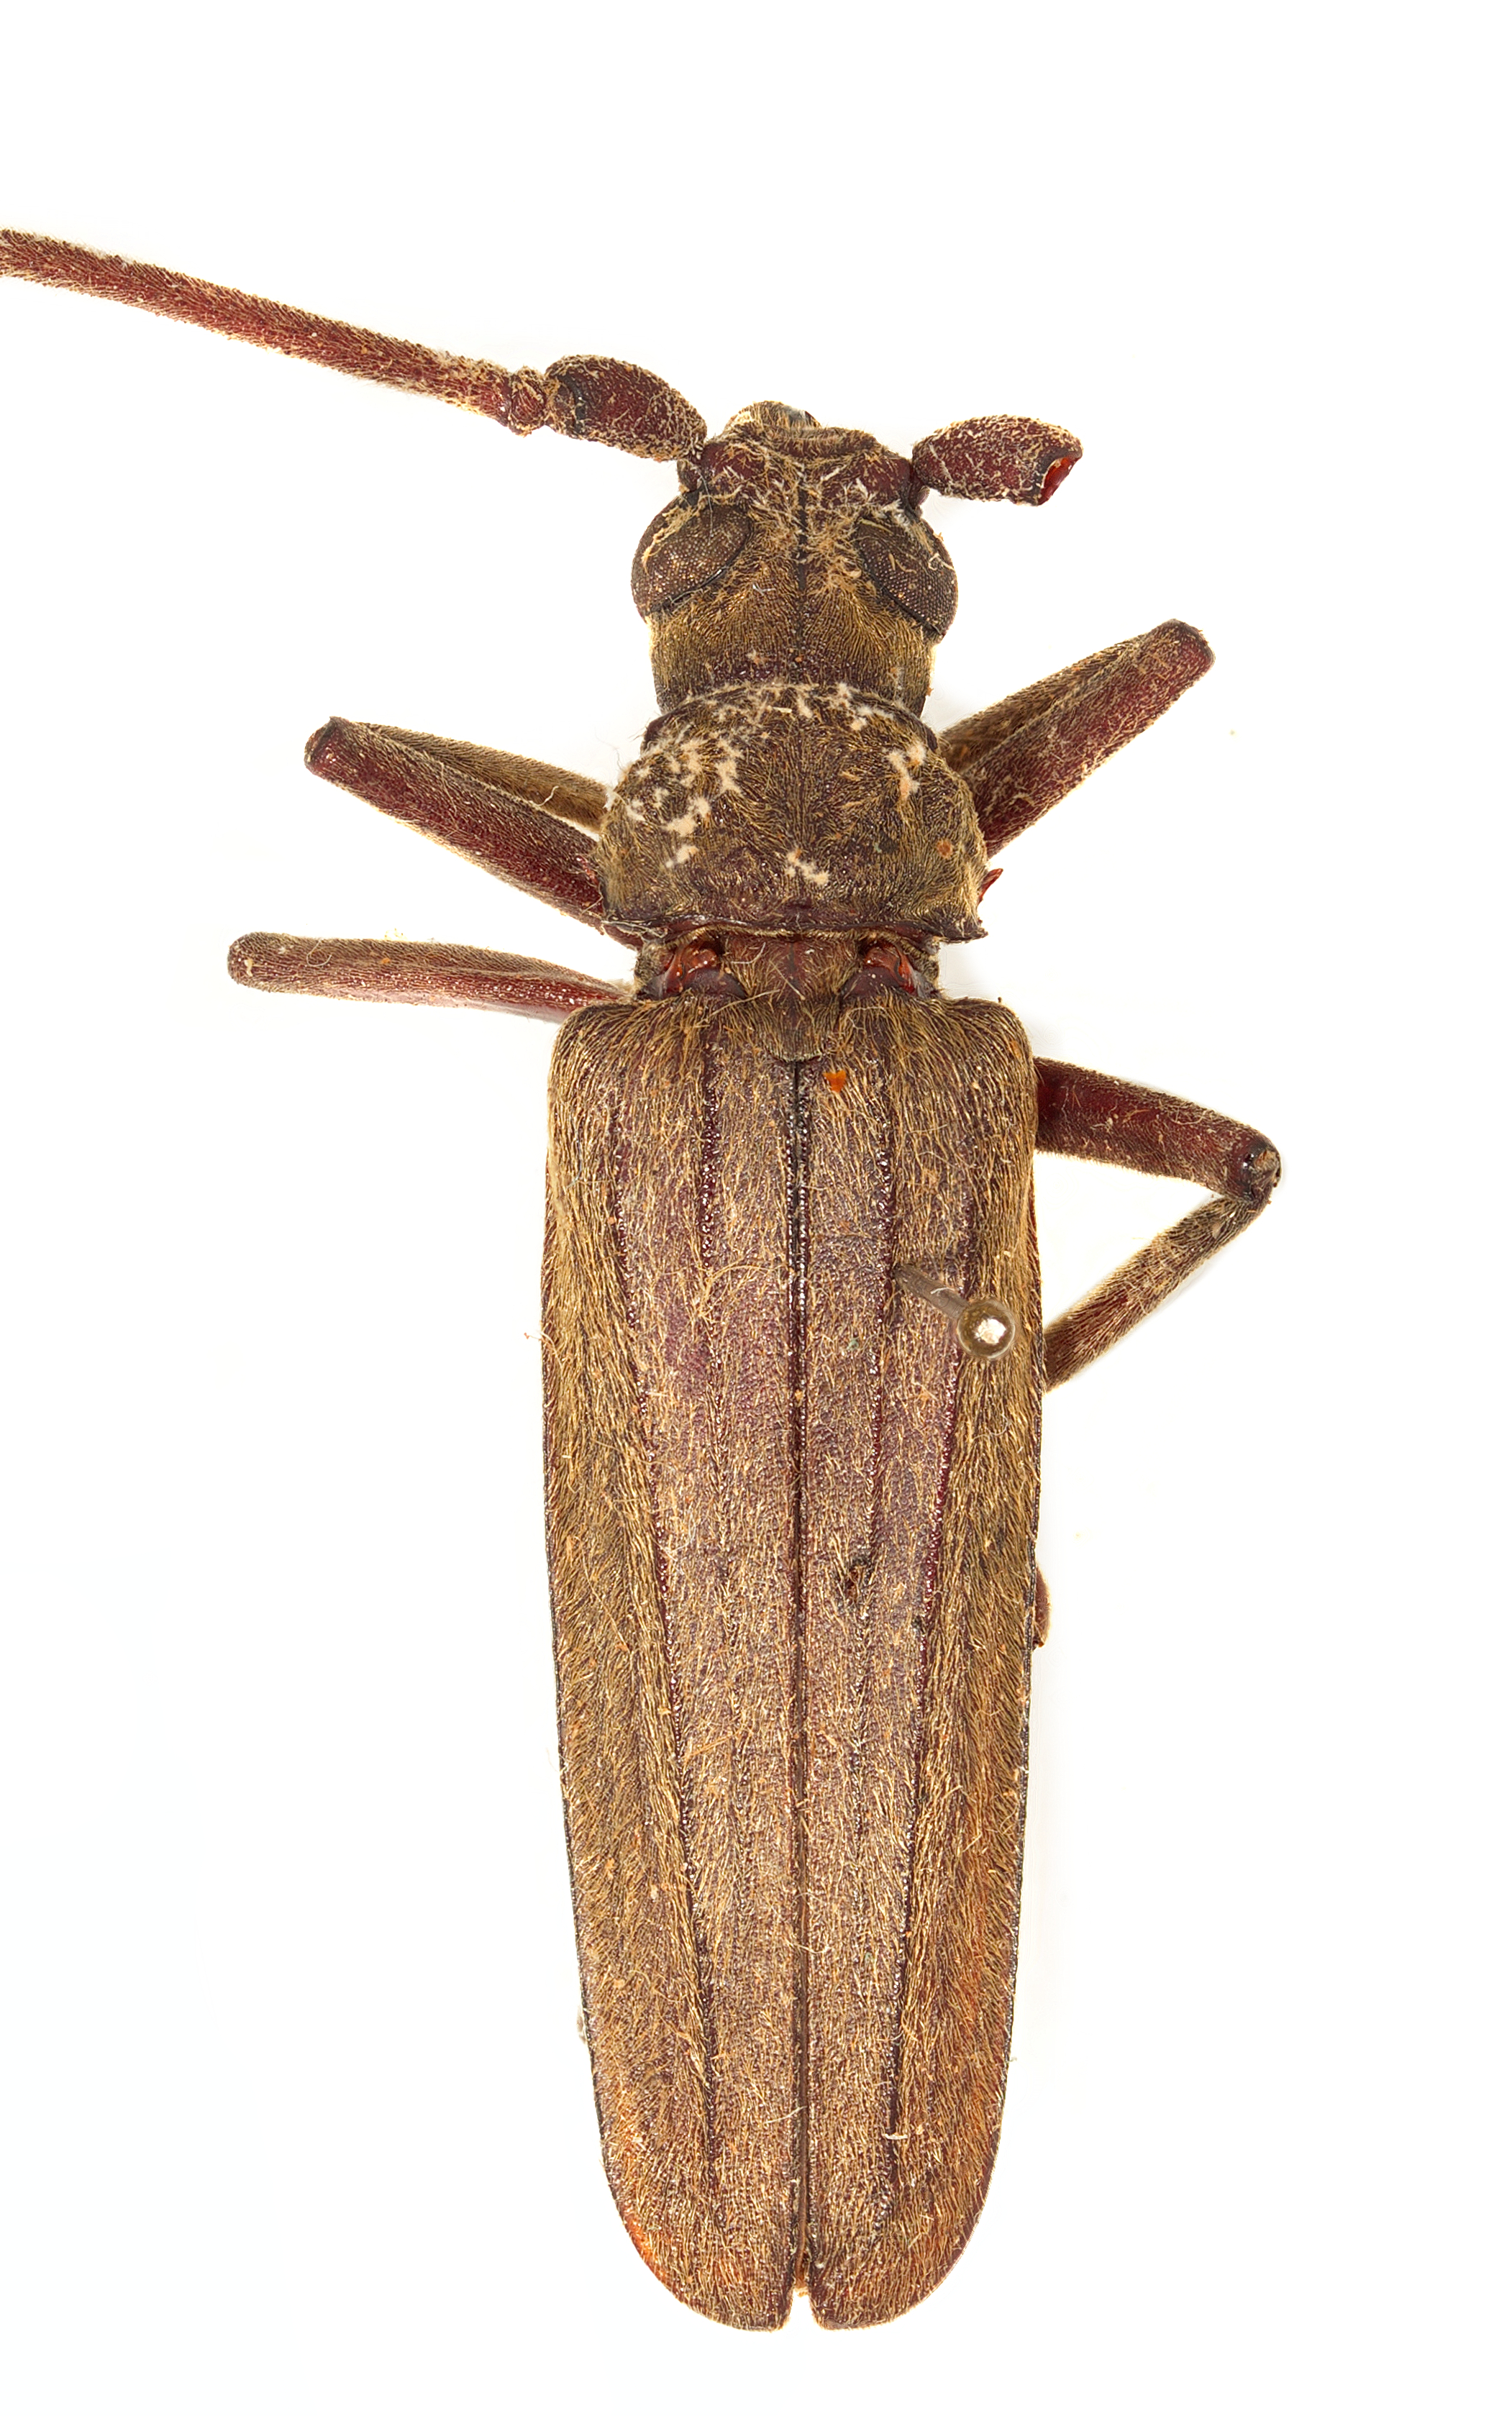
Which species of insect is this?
Spinimegopis cingalensis
